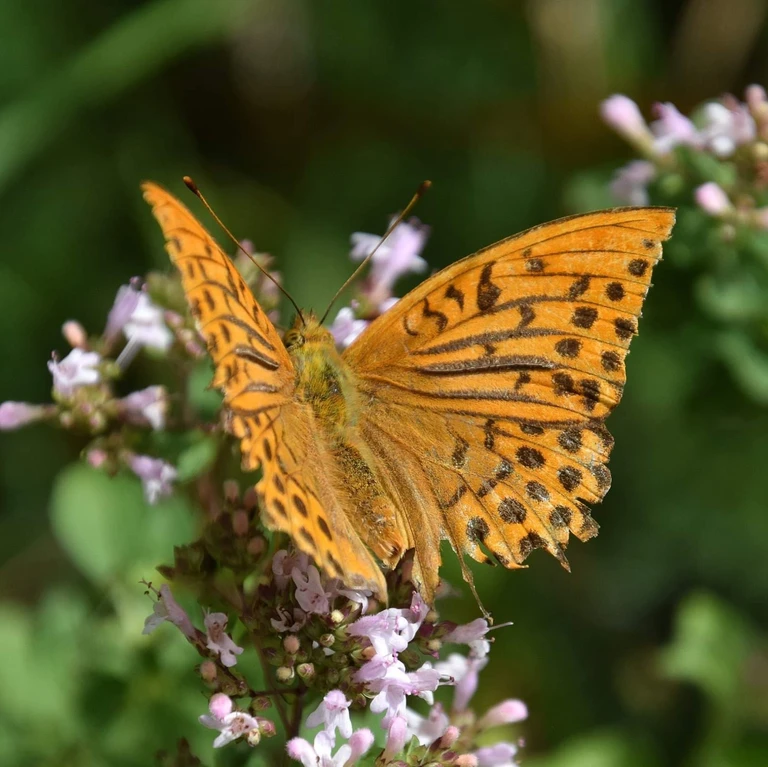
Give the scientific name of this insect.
Argynnis paphia
